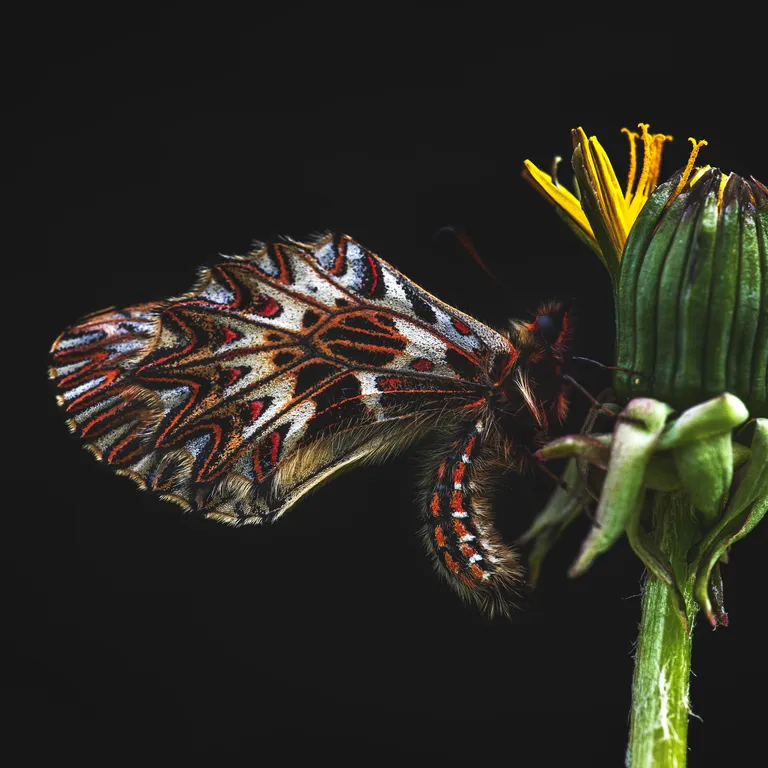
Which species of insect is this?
Zerynthia polyxena
